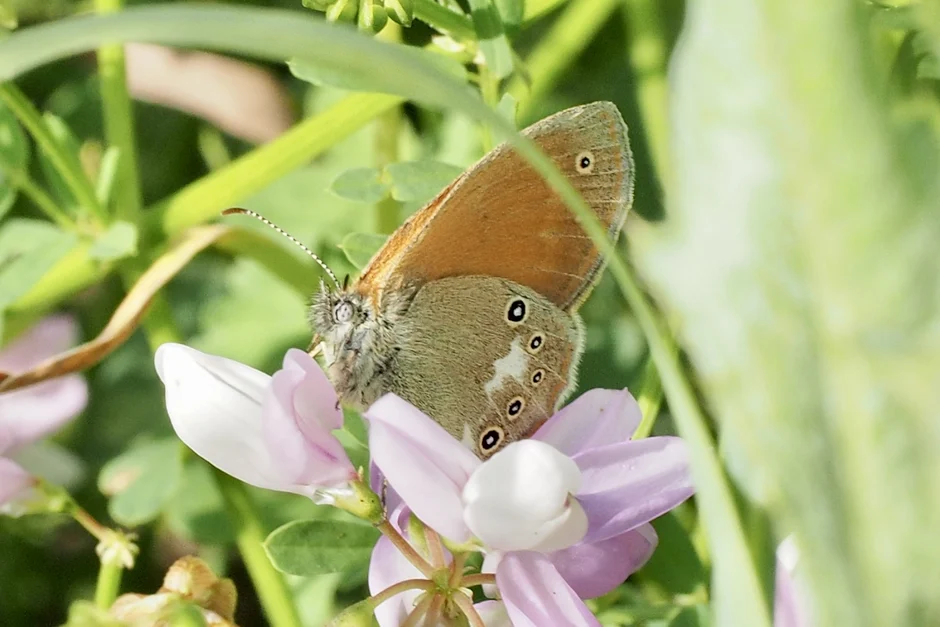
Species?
Coenonympha glycerion (also Coenonympha iphis)
